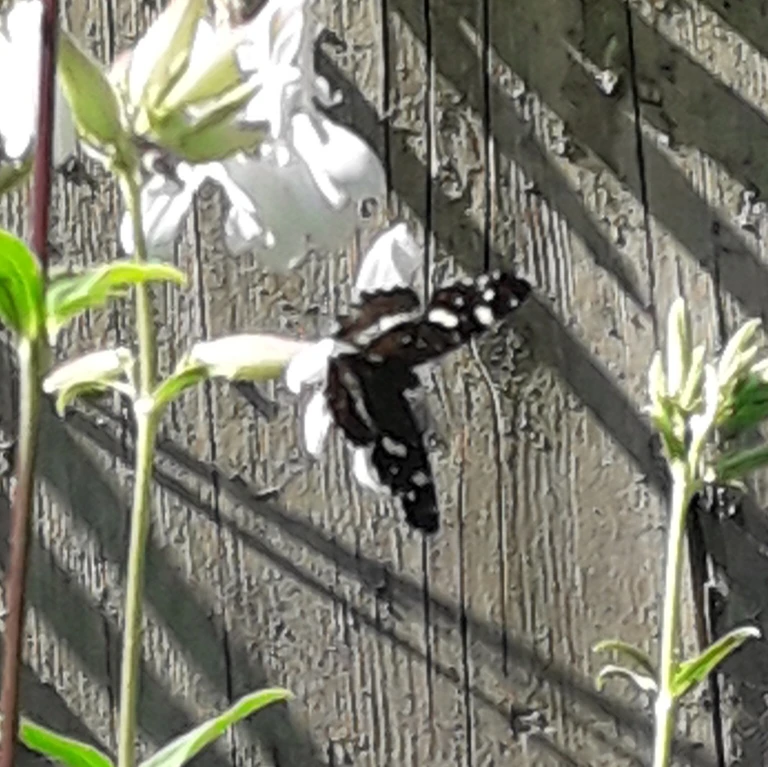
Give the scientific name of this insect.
Araschnia levana
